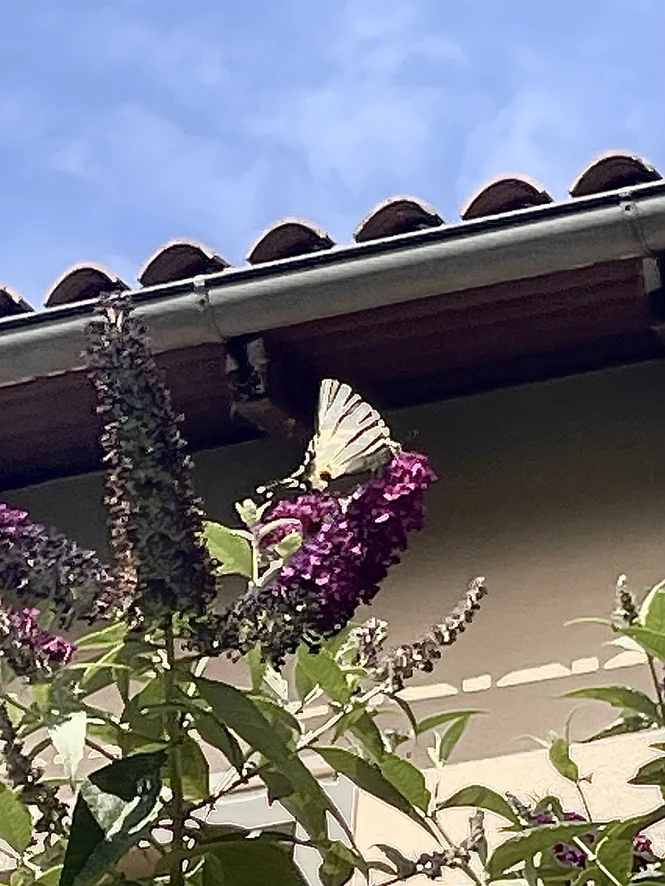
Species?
Iphiclides podalirius
